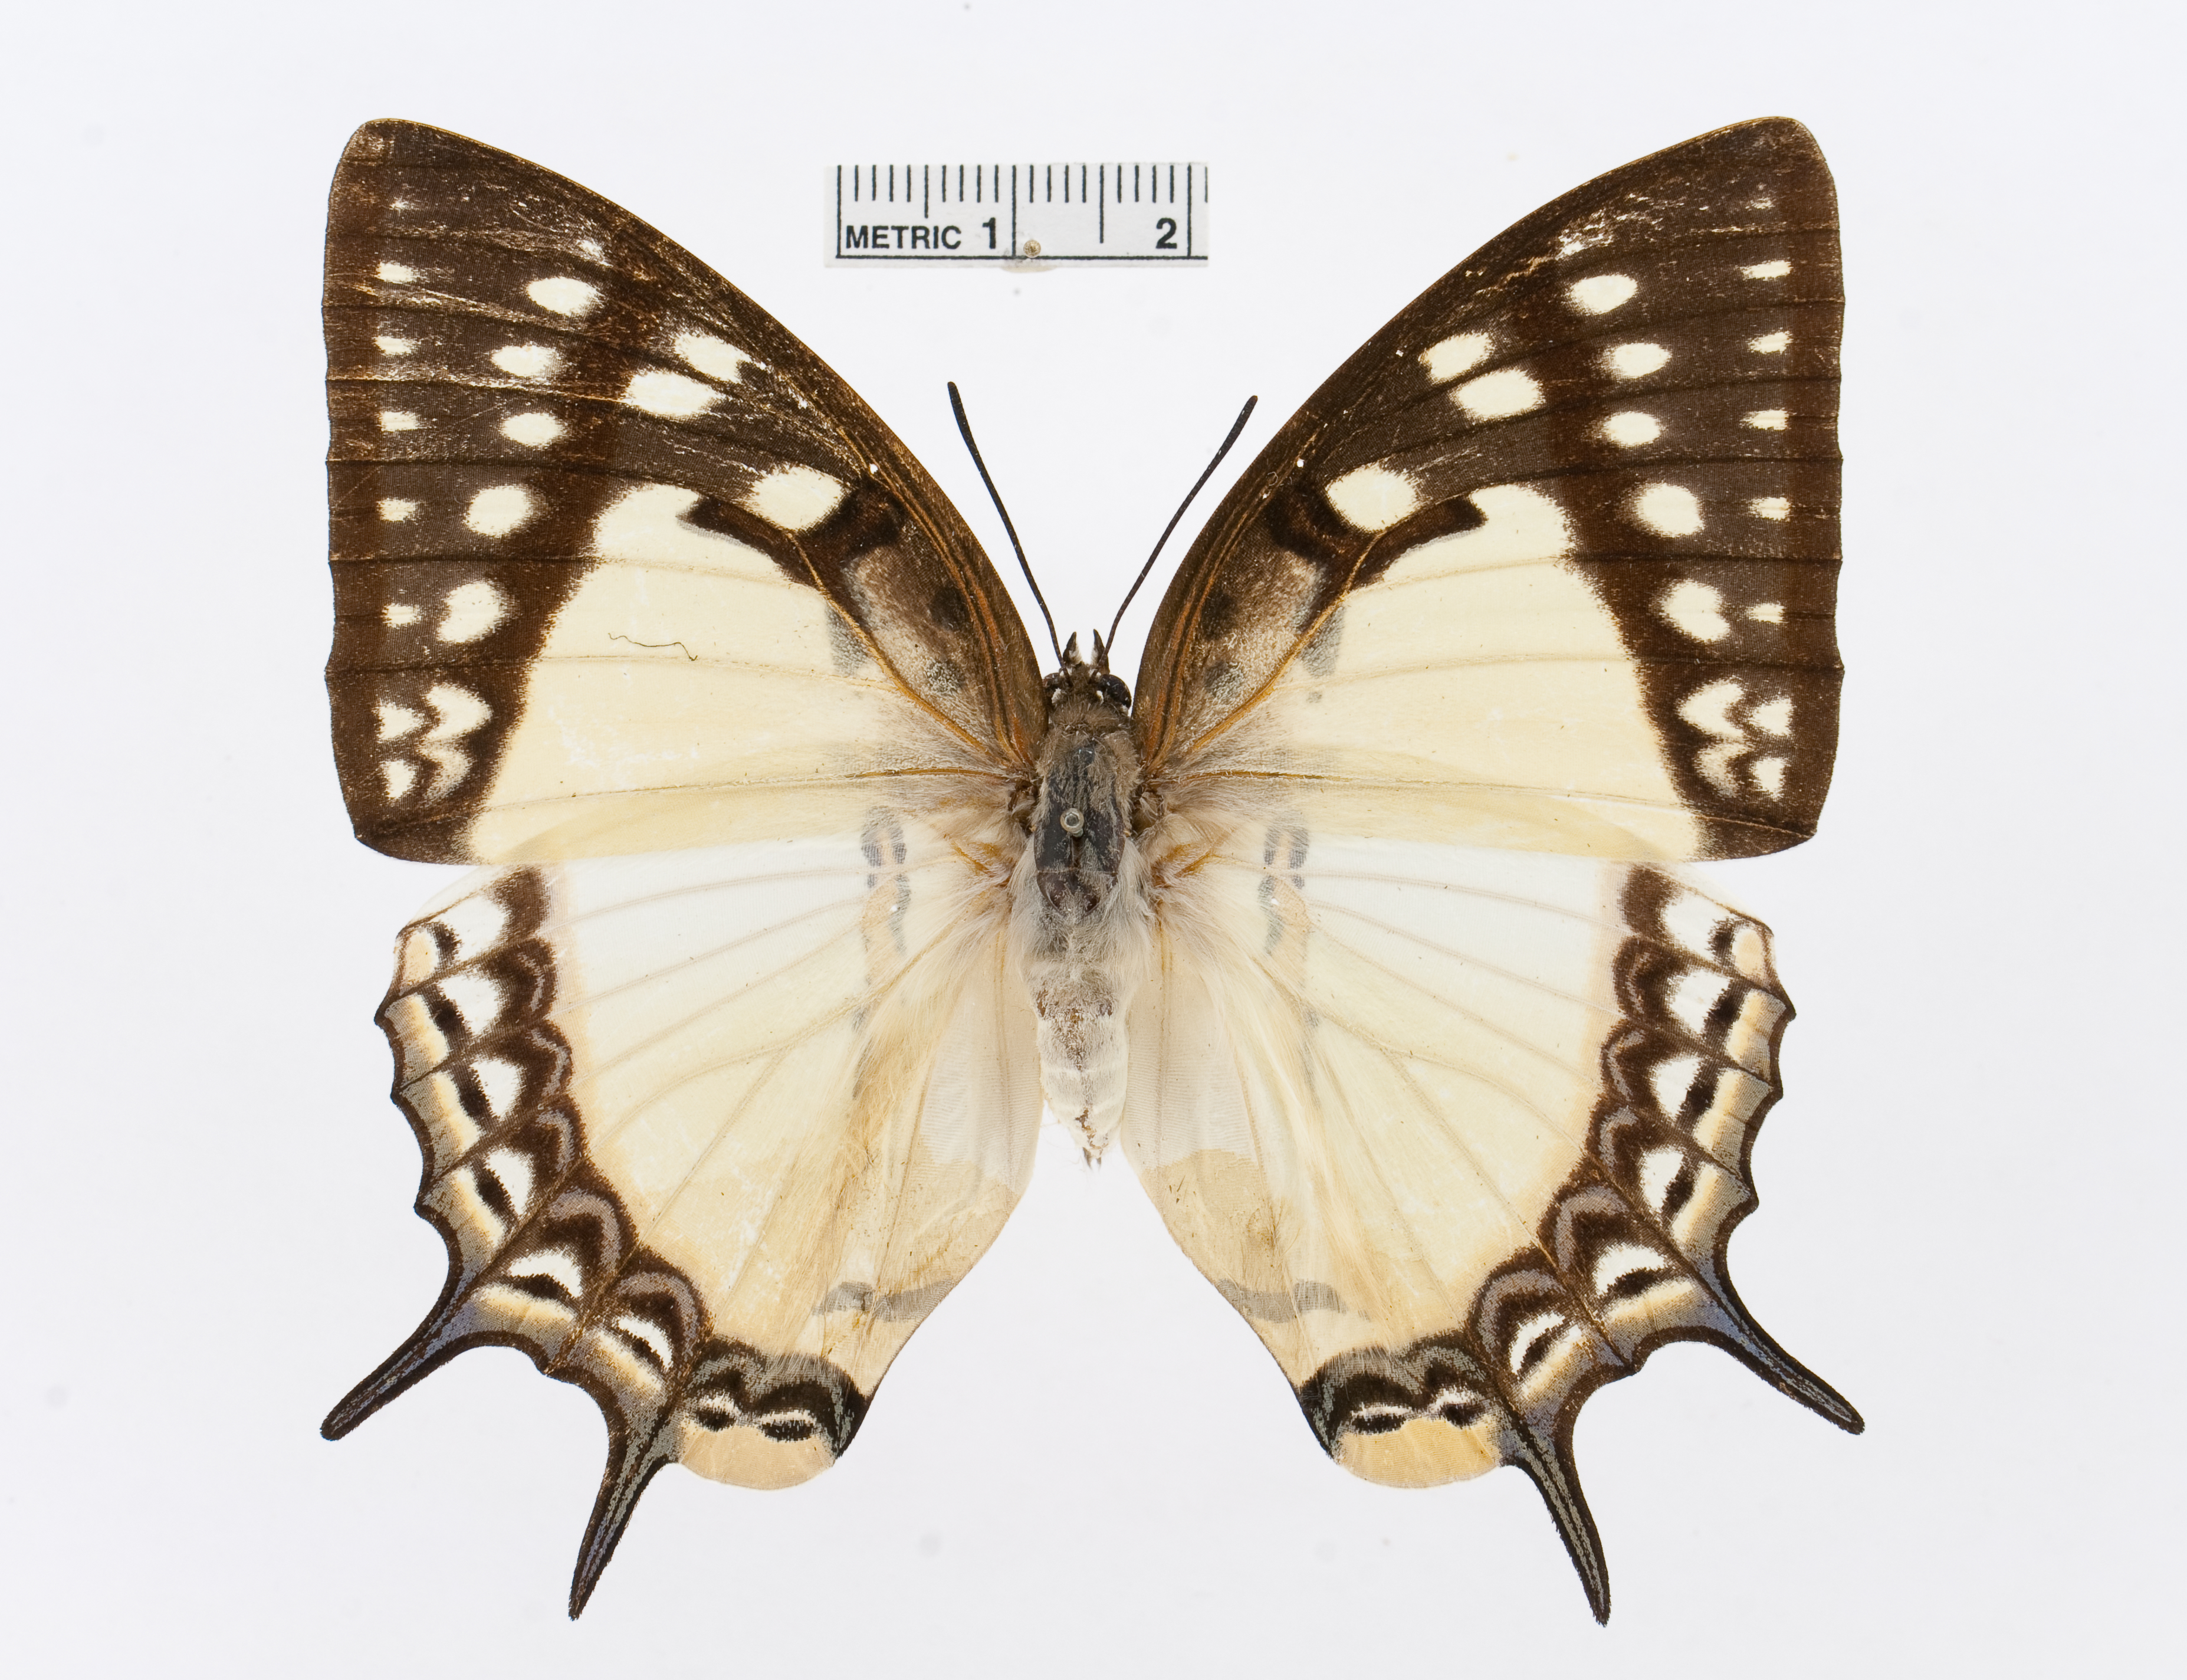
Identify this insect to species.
Polyura eudamippus
